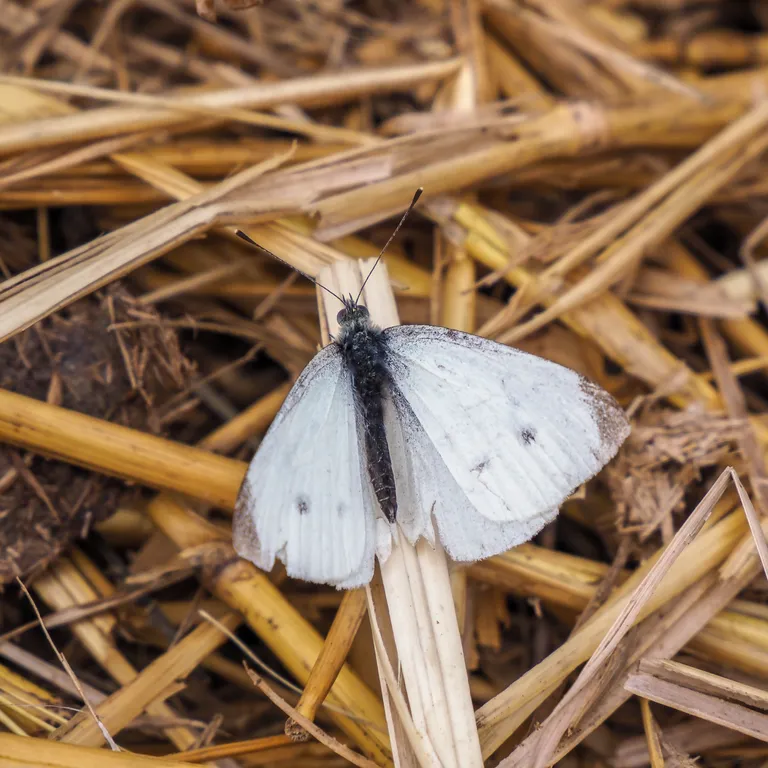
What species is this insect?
Pieris rapae
